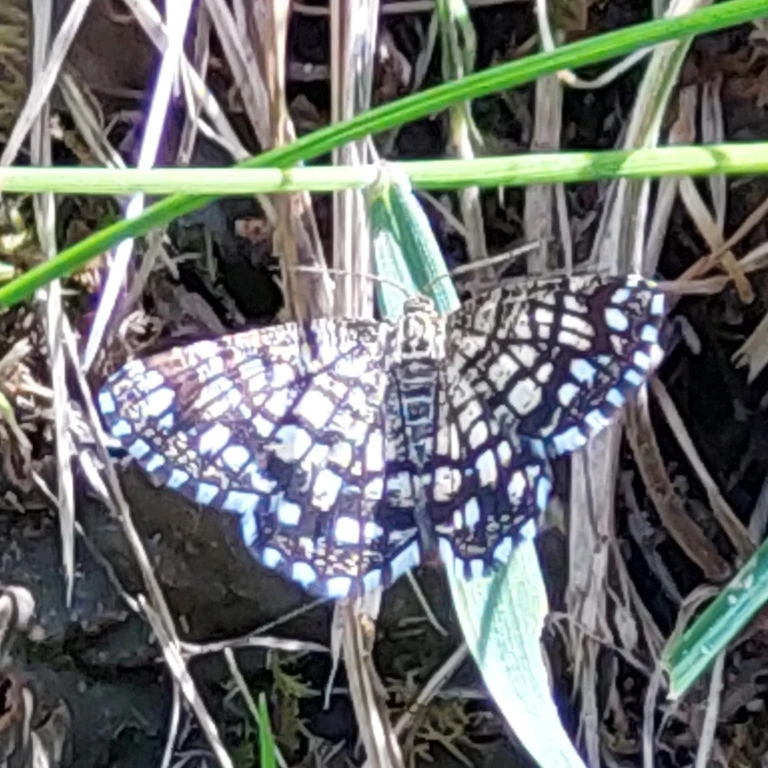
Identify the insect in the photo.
Chiasmia clathrata
